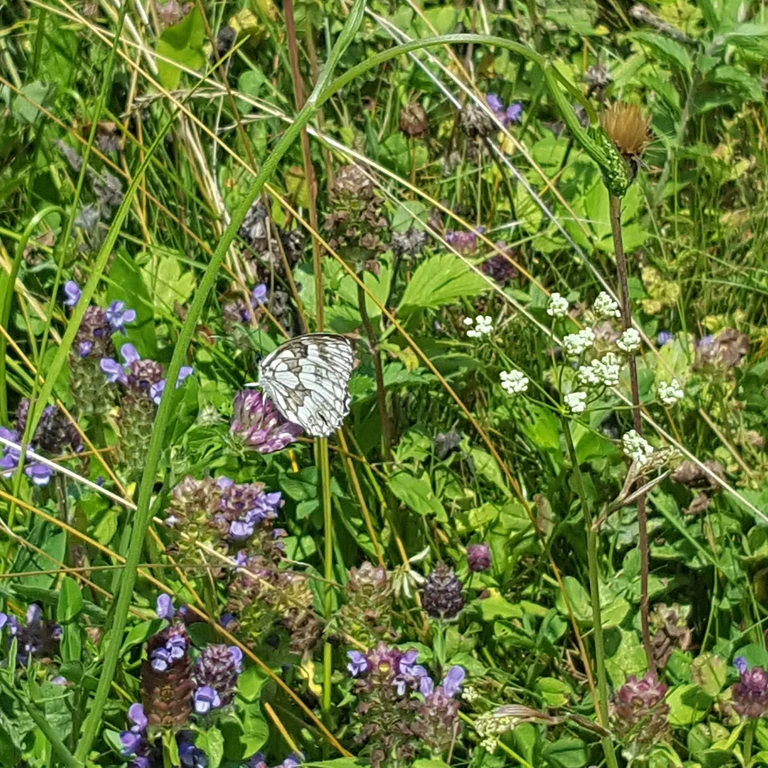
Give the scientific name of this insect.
Melanargia galathea
